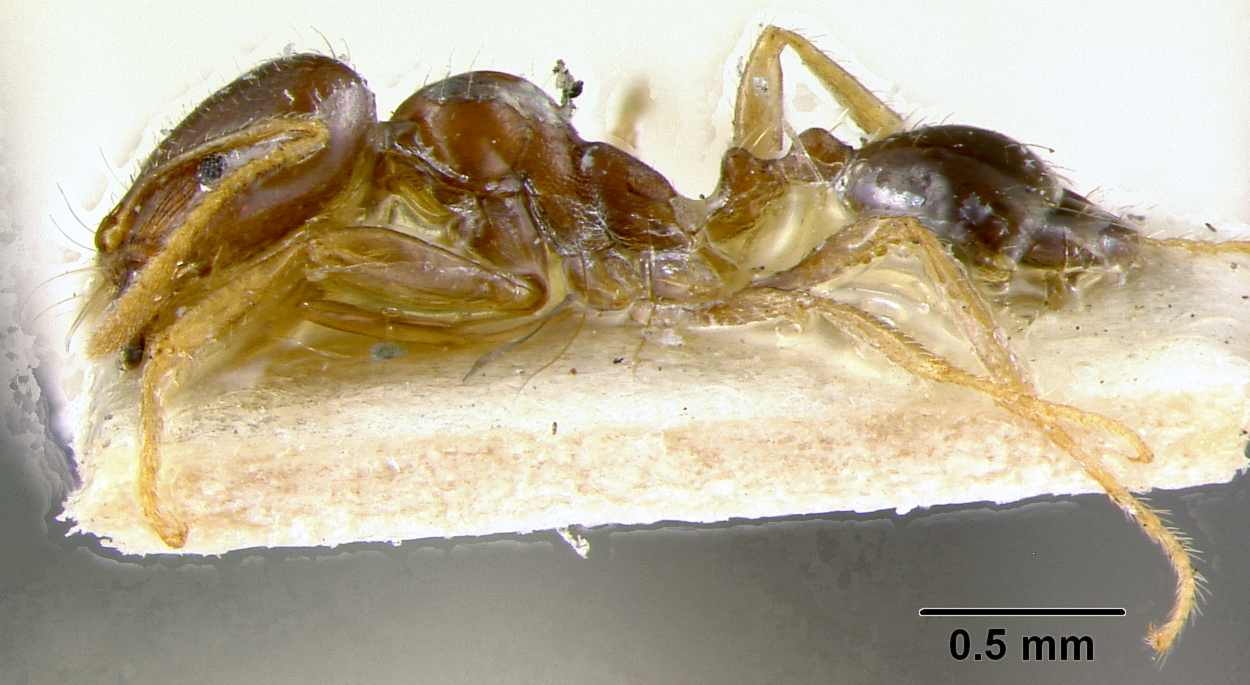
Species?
Monomorium dentigerum
